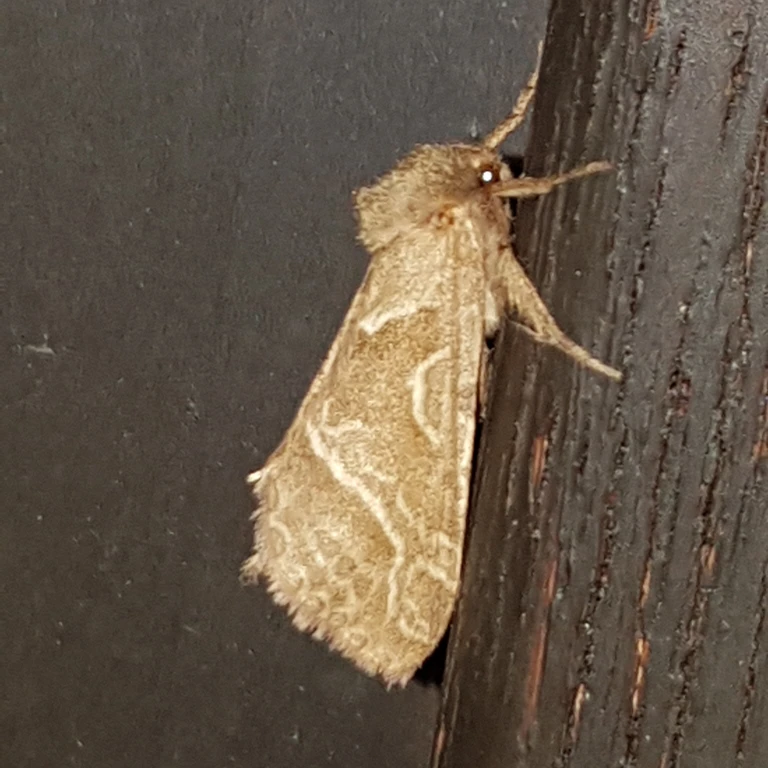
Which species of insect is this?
Triodia sylvina
